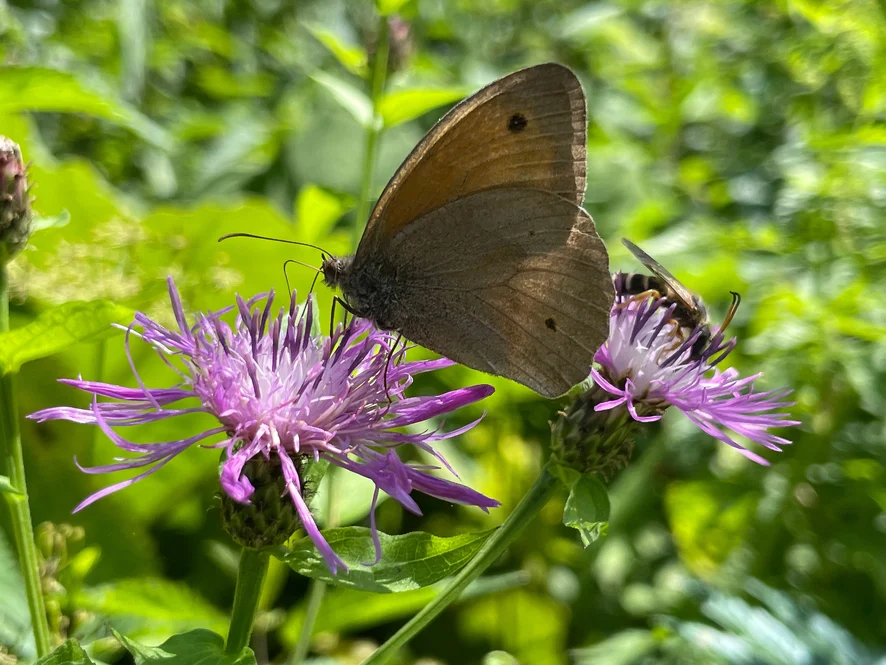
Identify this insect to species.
Maniola jurtina
